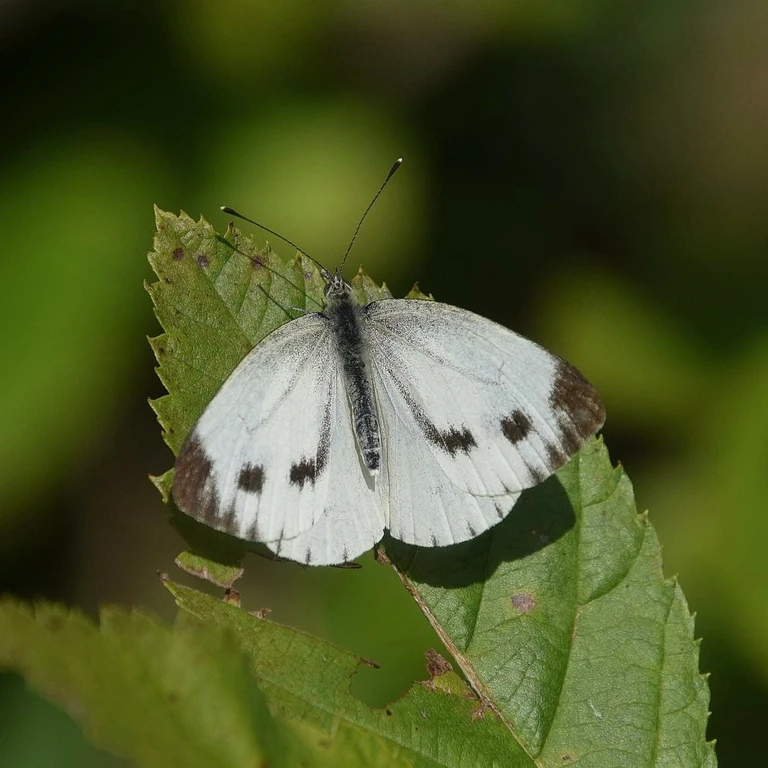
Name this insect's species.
Pieris napi
